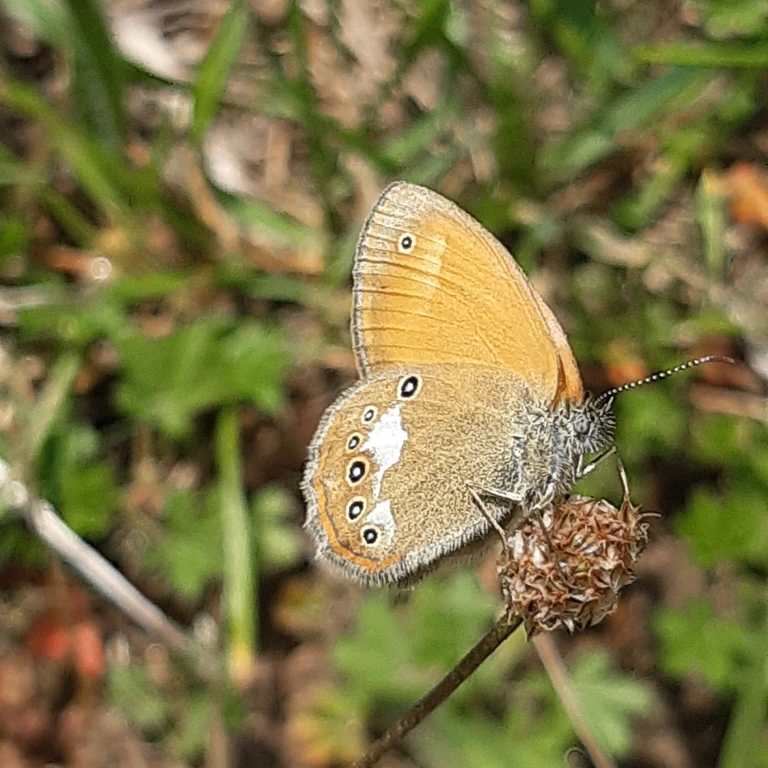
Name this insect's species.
Coenonympha glycerion (also Coenonympha iphis)
